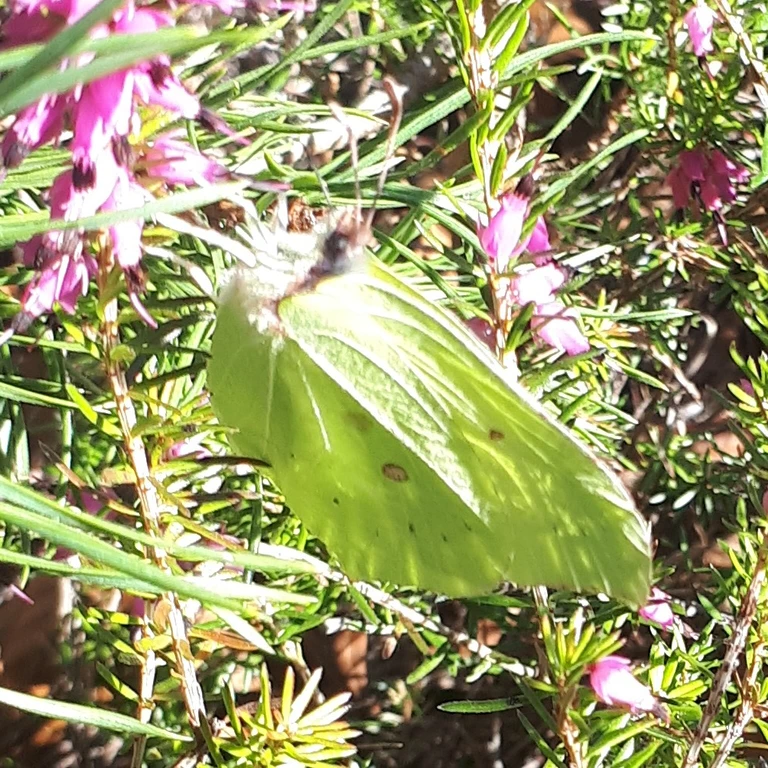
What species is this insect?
Gonepteryx rhamni
